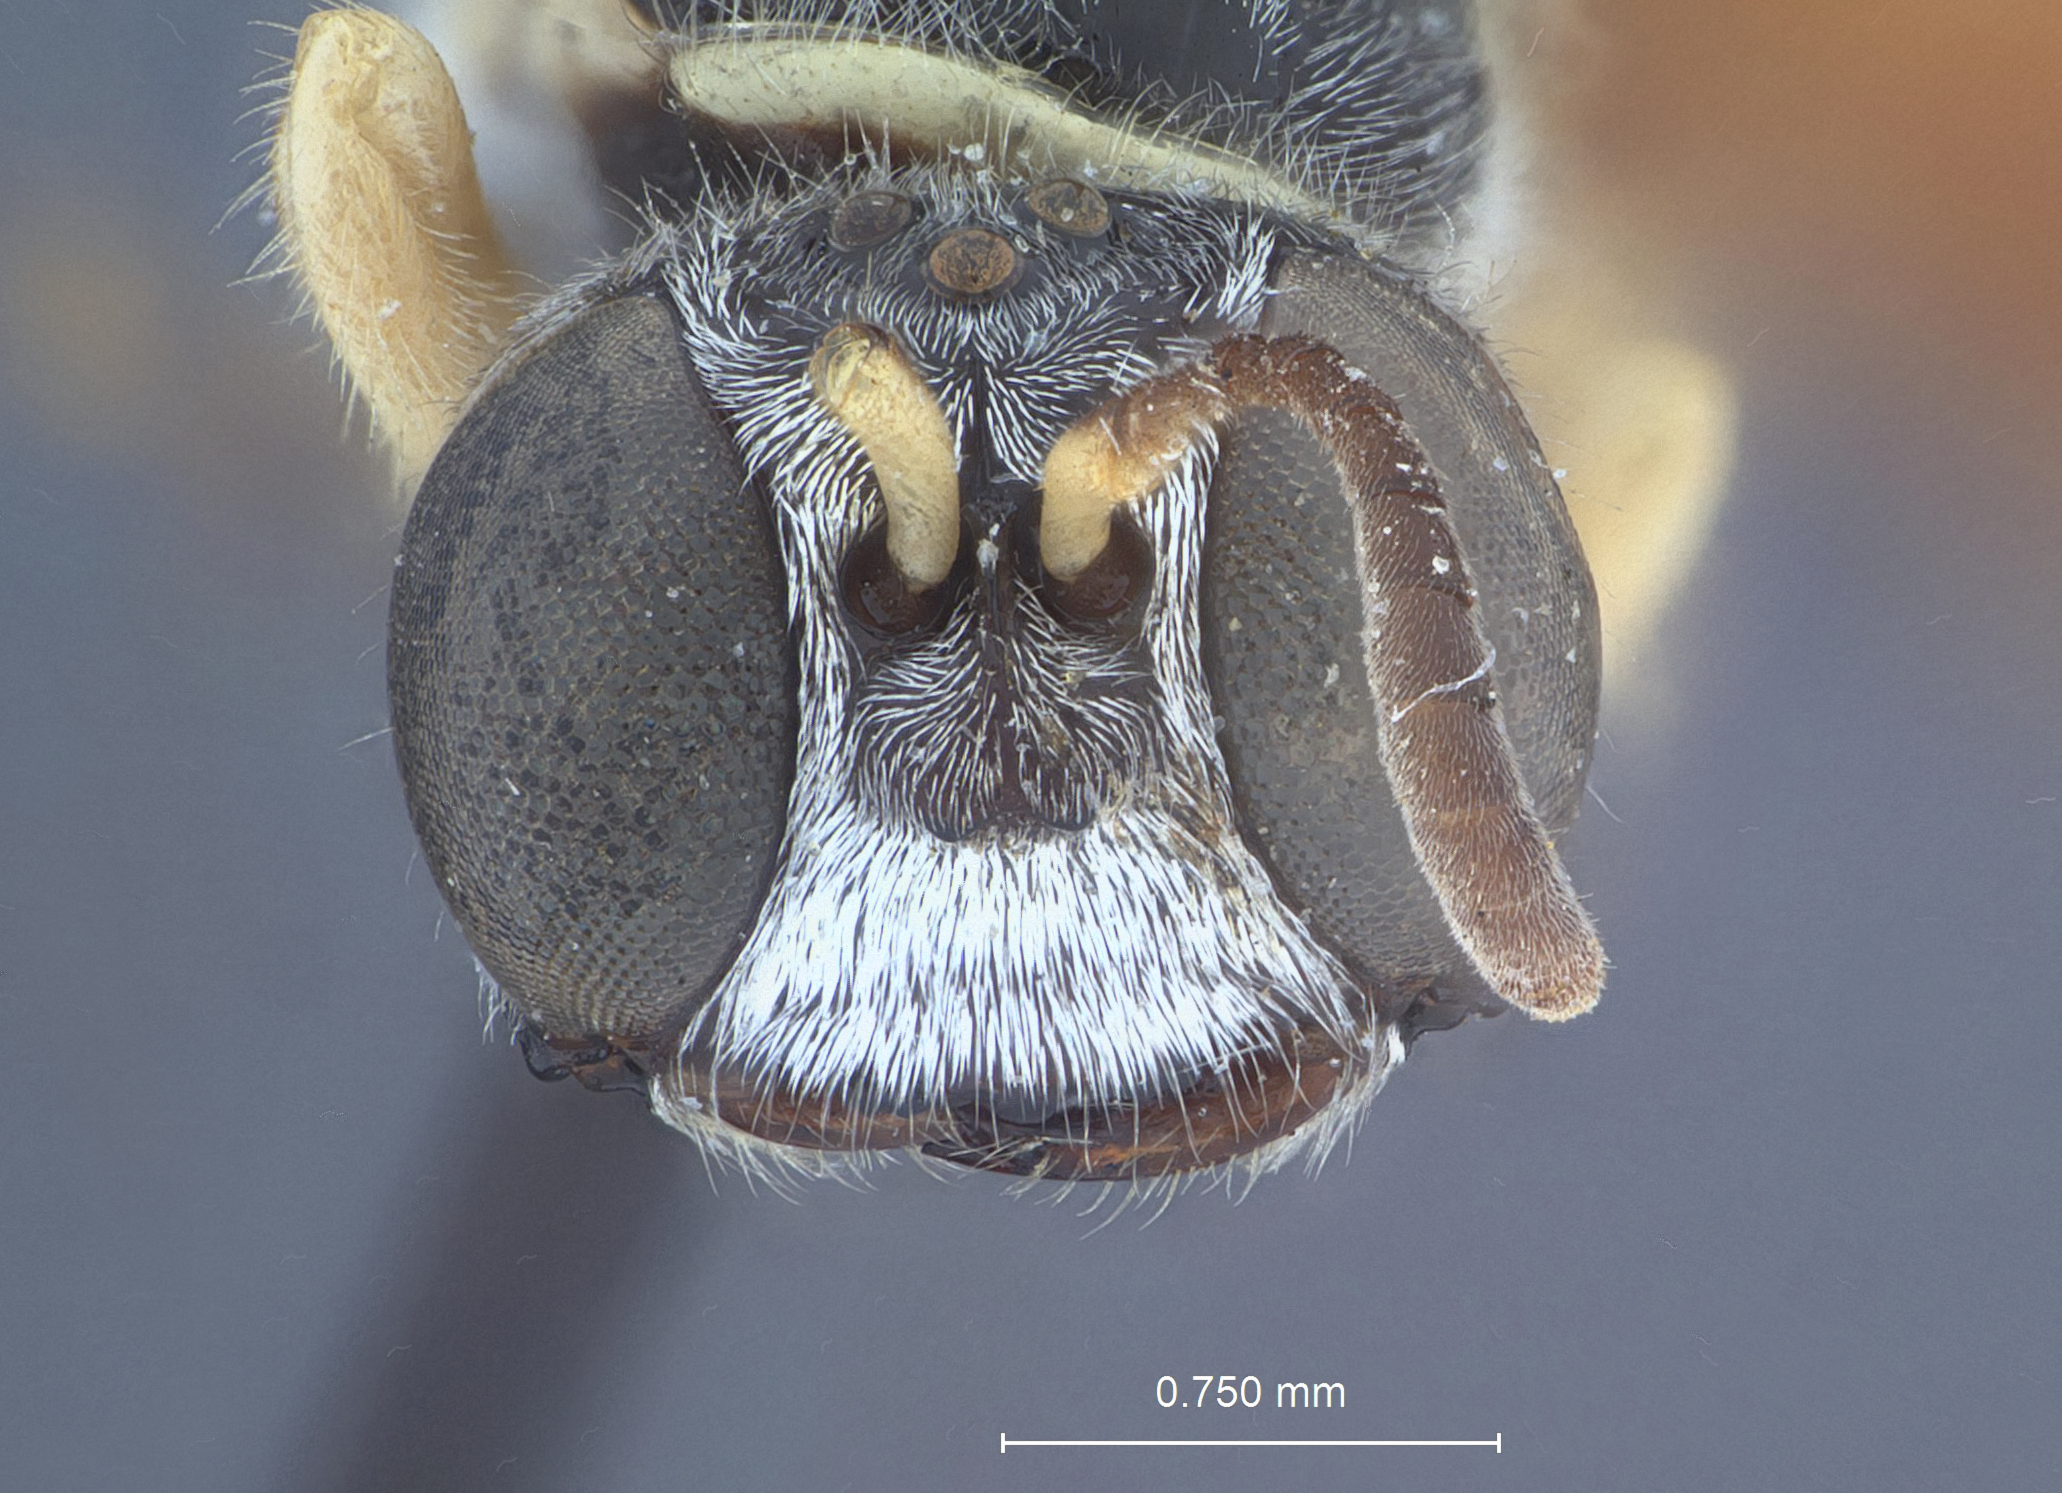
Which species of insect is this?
Psenulus dentatus
